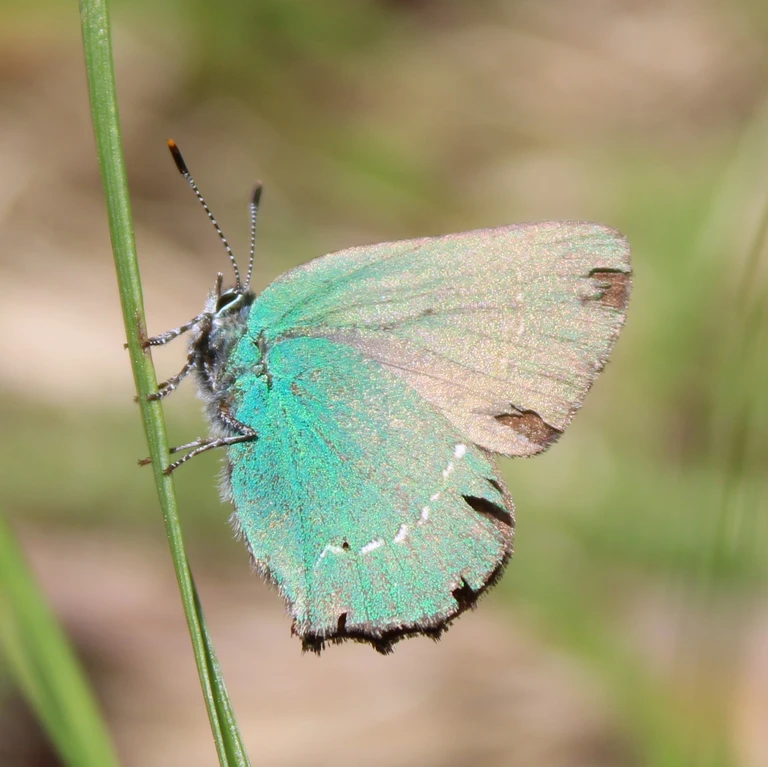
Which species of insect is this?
Callophrys rubi
